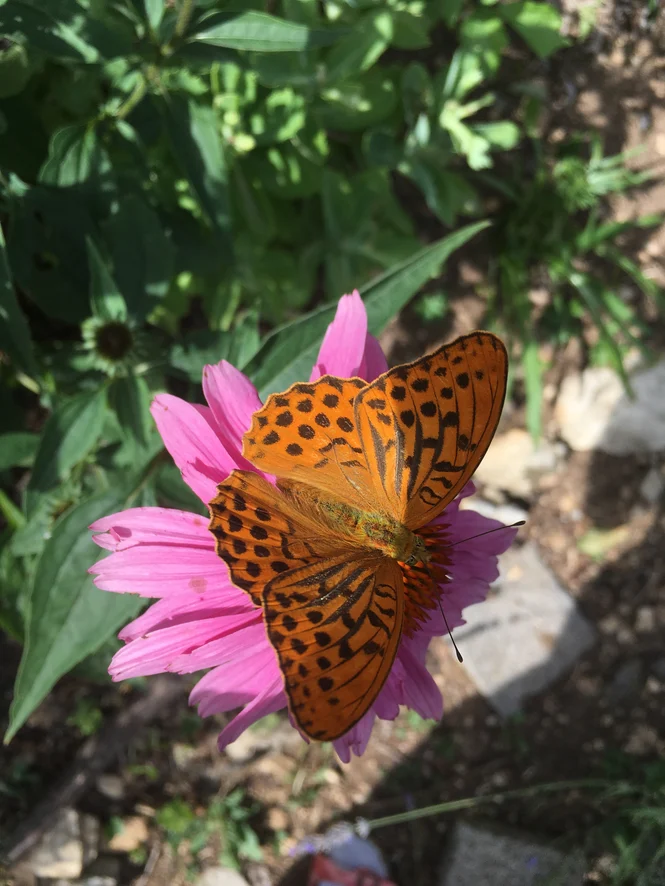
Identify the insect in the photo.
Argynnis paphia
